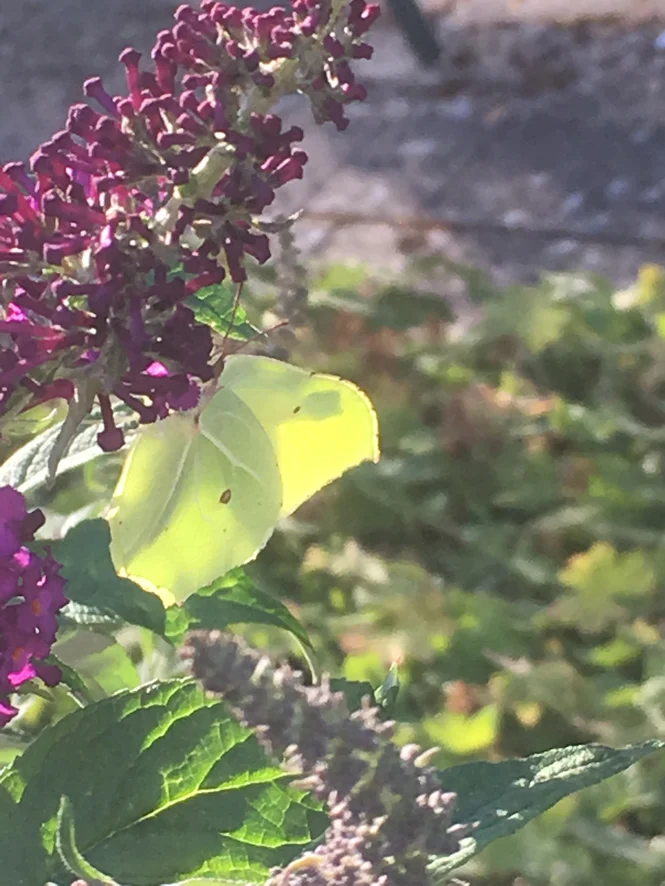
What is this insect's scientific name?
Gonepteryx rhamni
